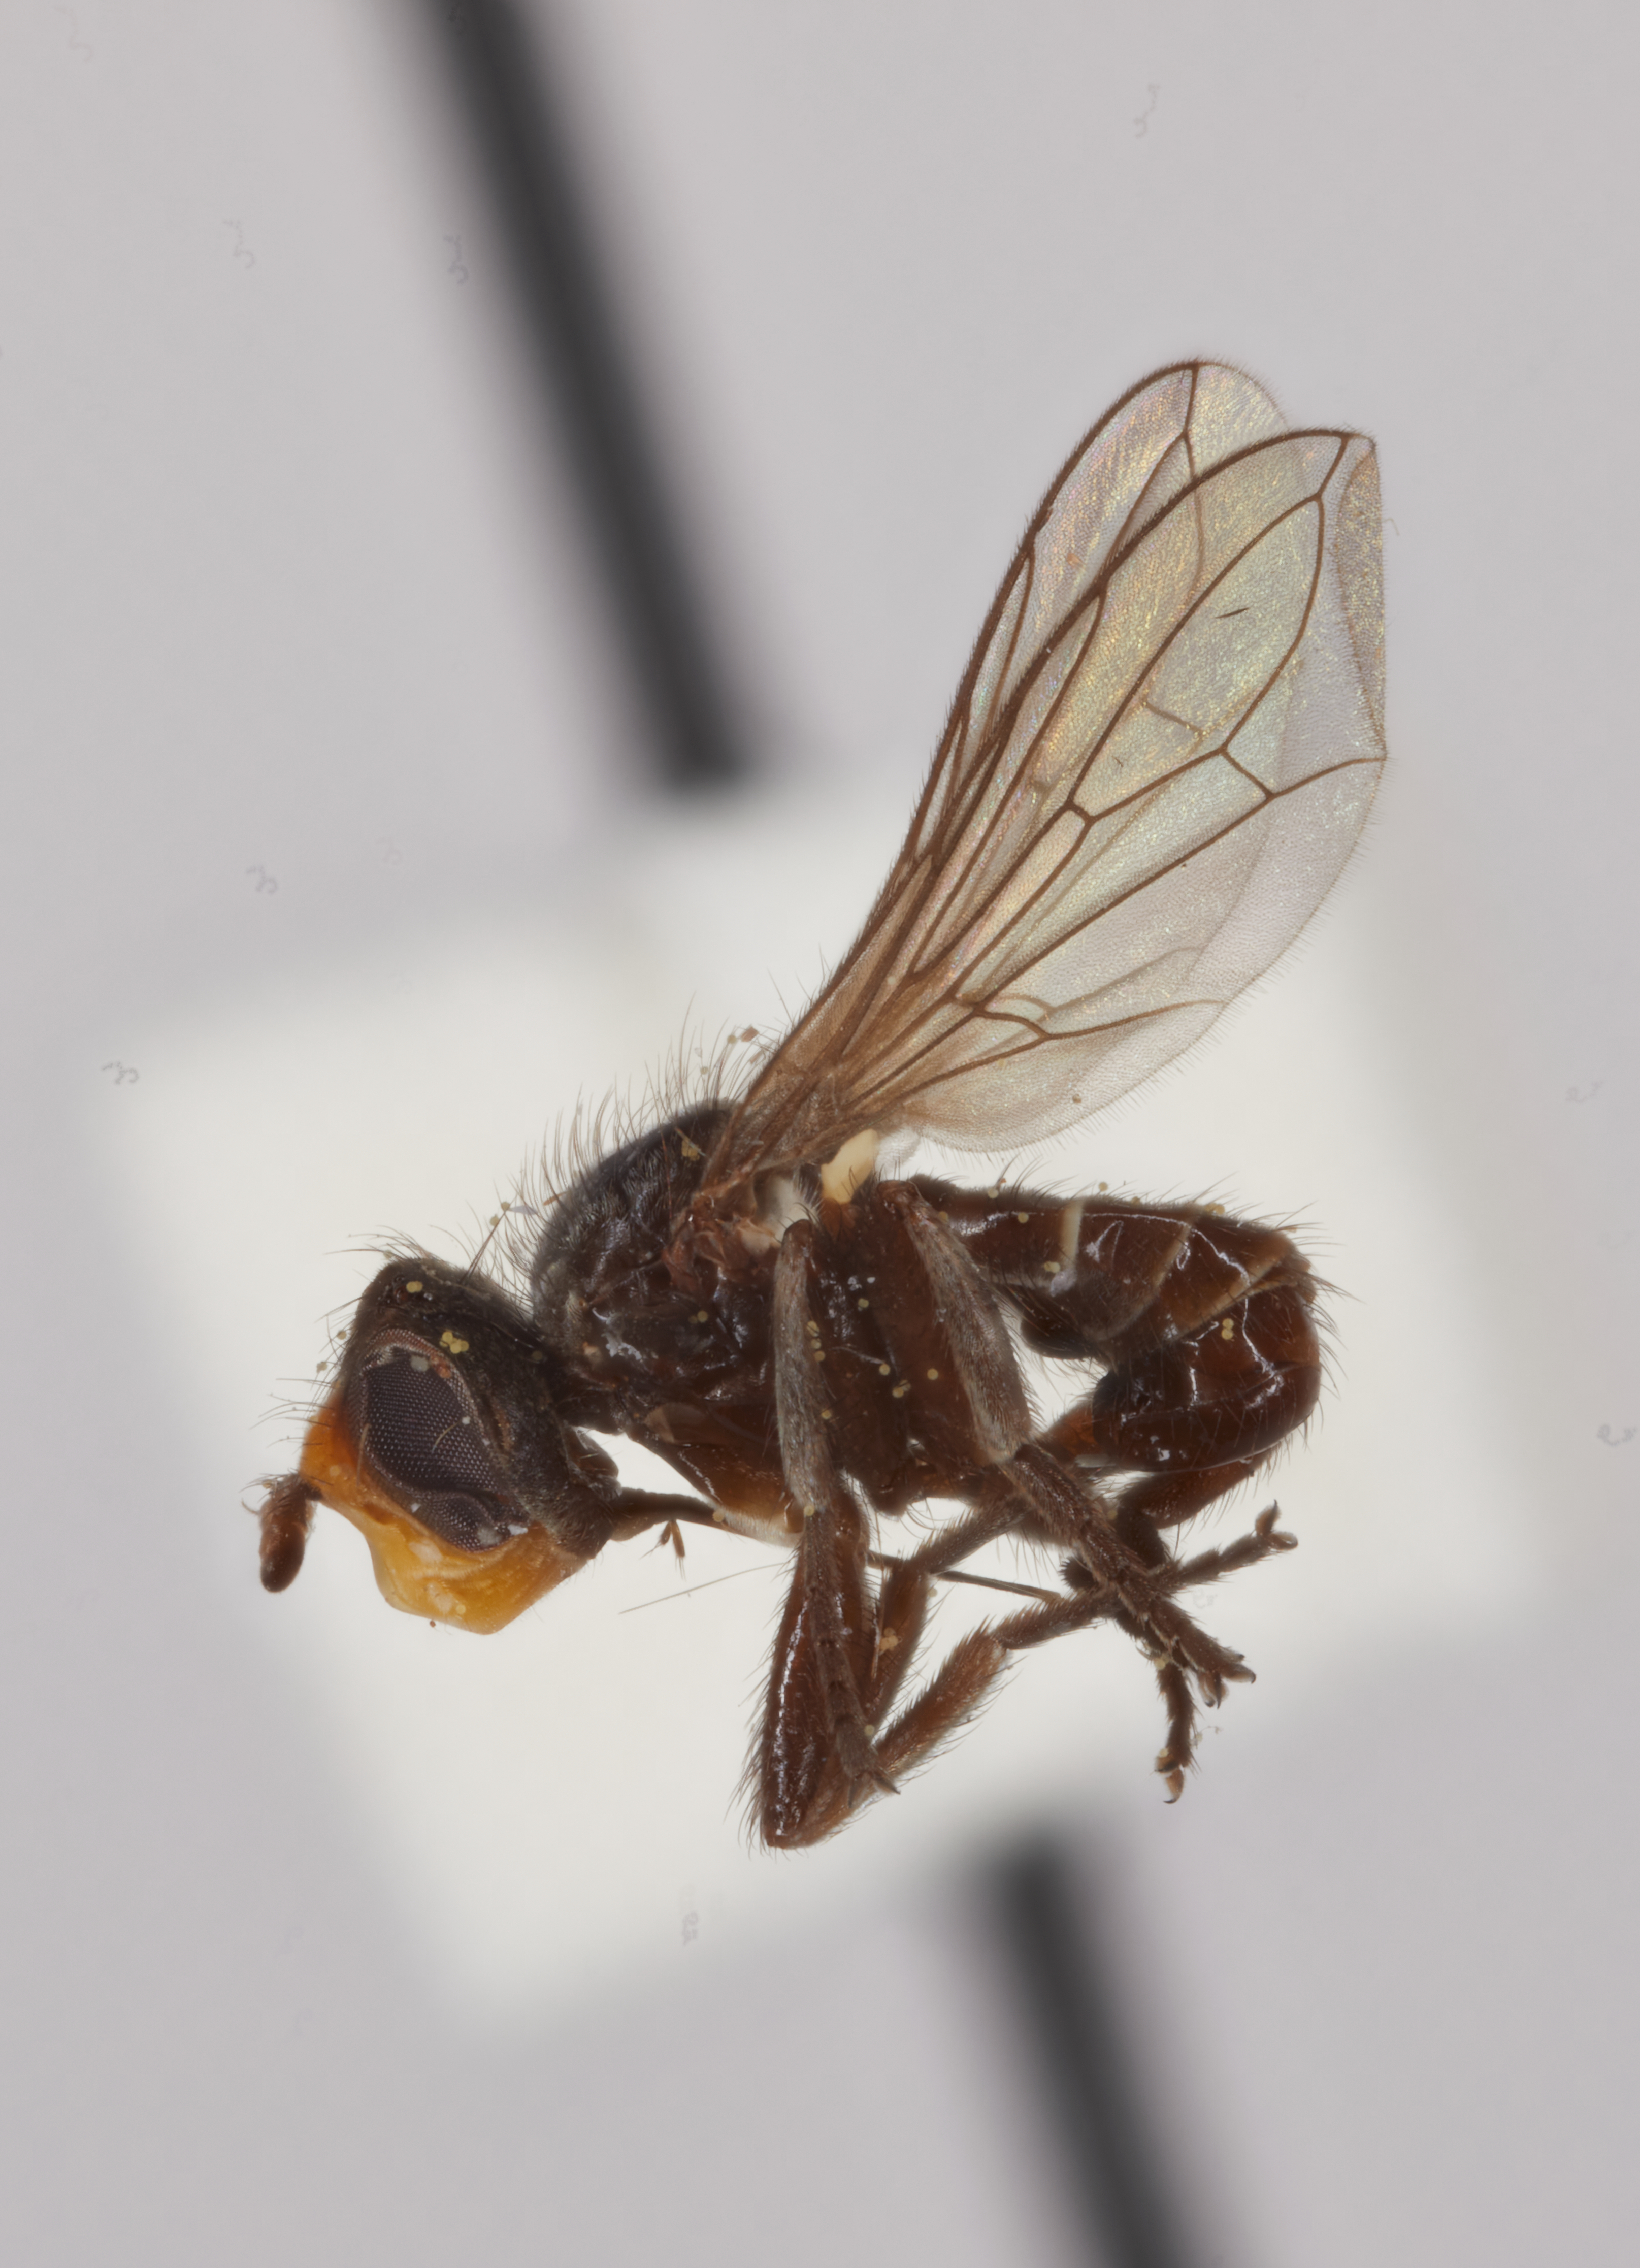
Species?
Robertsonomyia painteri
